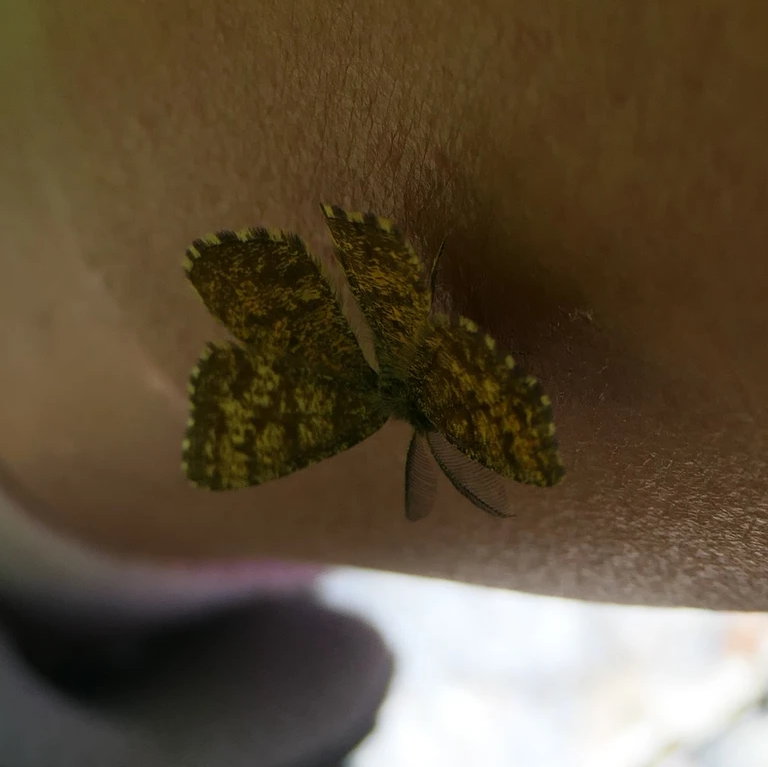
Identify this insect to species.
Ematurga atomaria
